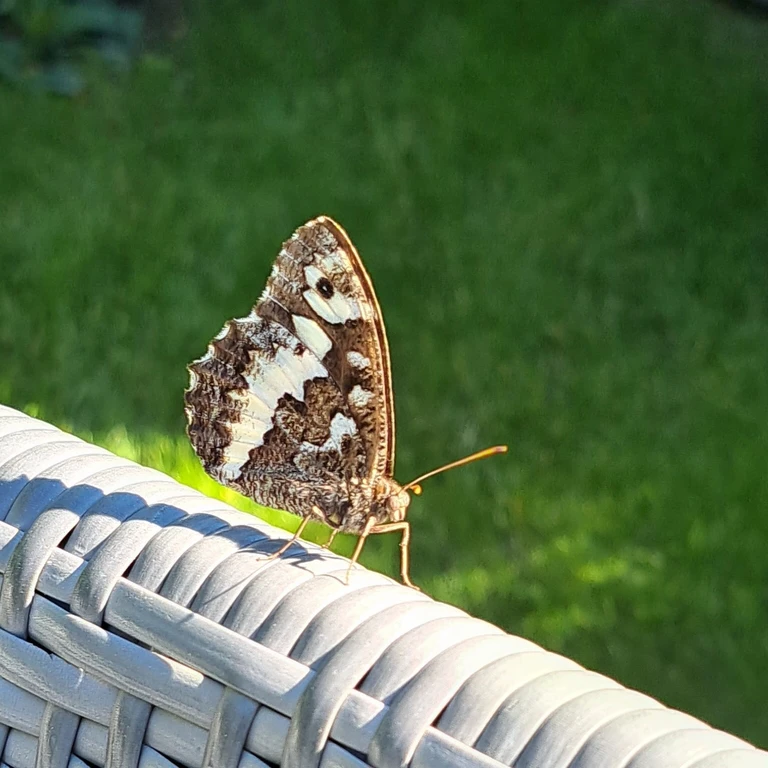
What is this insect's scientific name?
Brintesia circe
